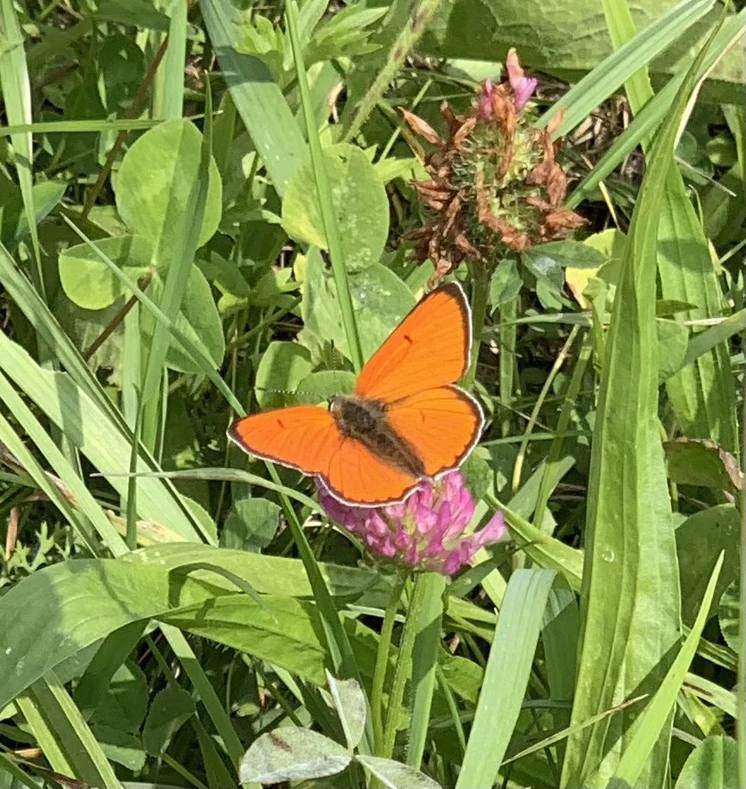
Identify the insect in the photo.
Lycaena dispar
